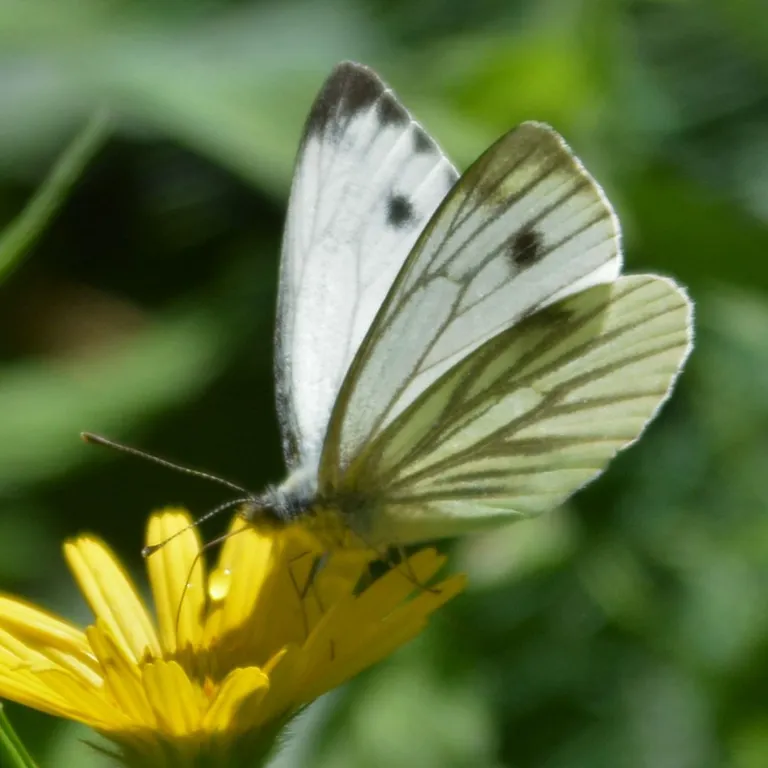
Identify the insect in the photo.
Pieris napi
